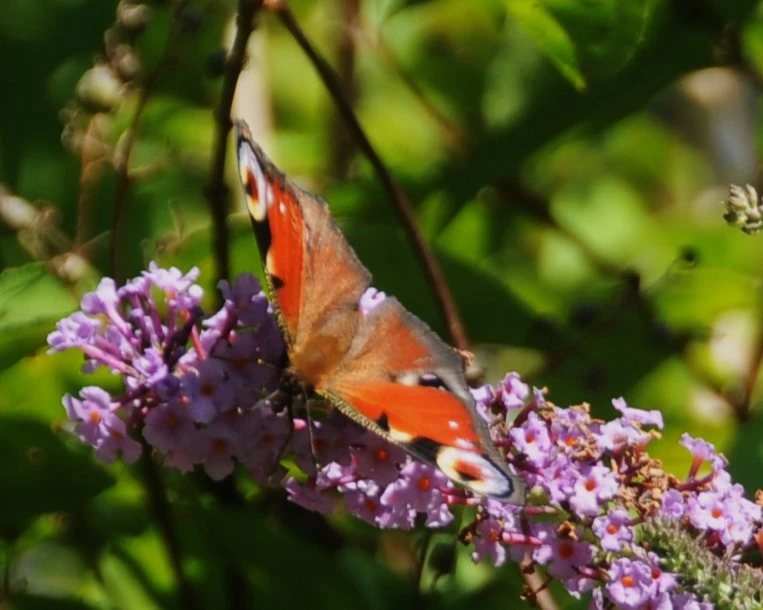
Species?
Aglais io
